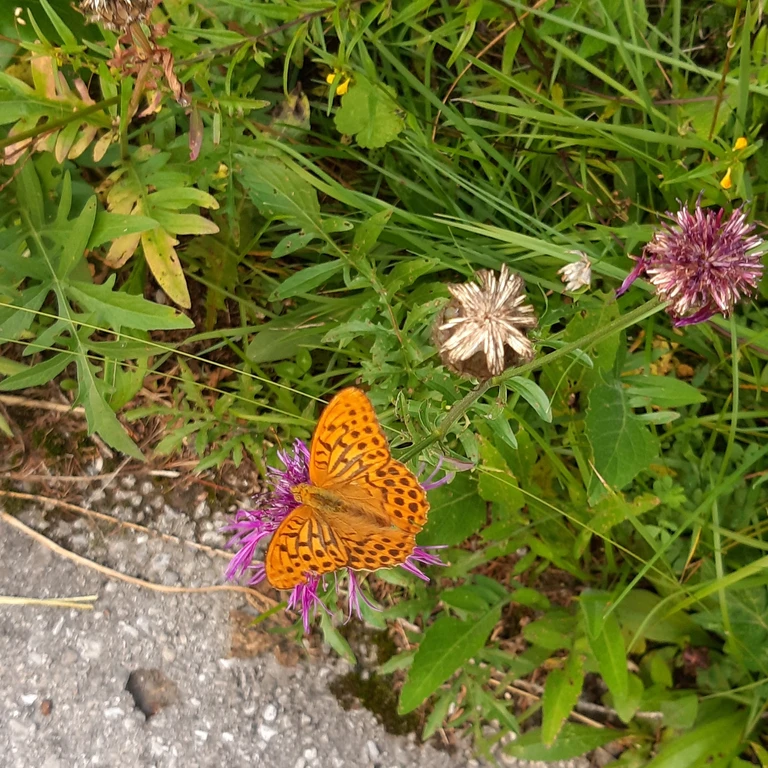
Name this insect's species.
Argynnis paphia
